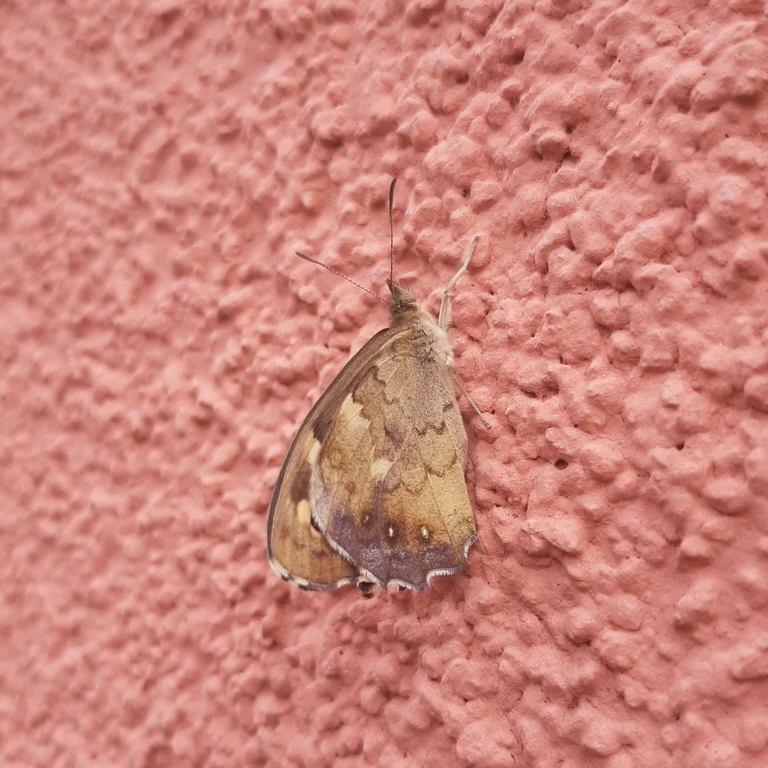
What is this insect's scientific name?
Pararge aegeria
